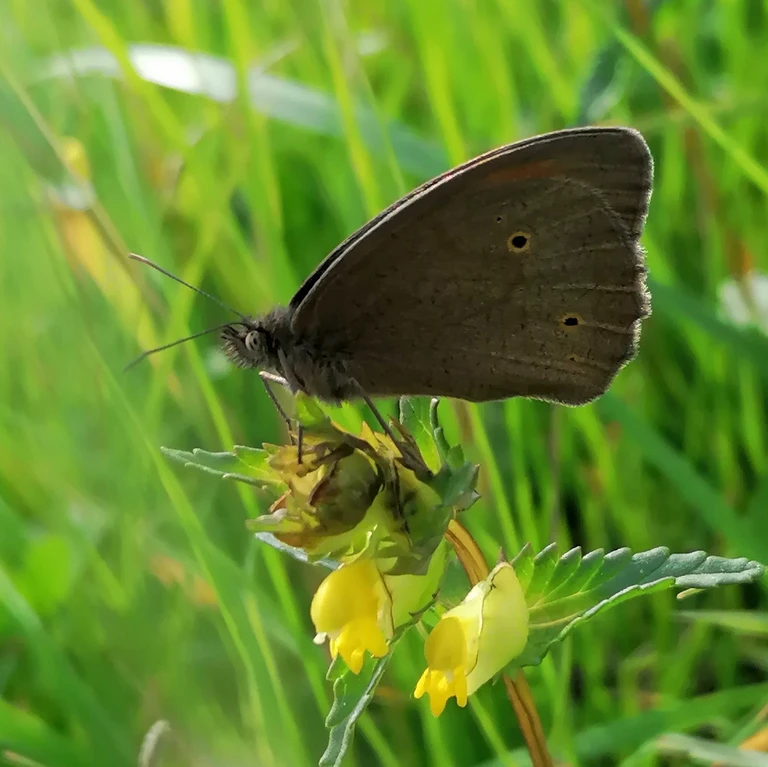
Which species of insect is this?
Maniola jurtina
